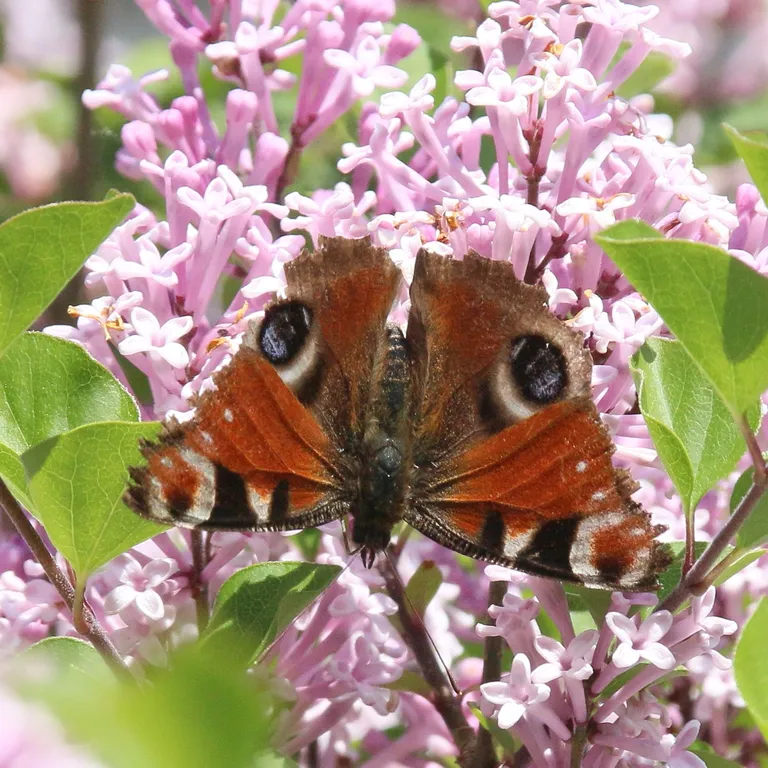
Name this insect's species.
Aglais io
